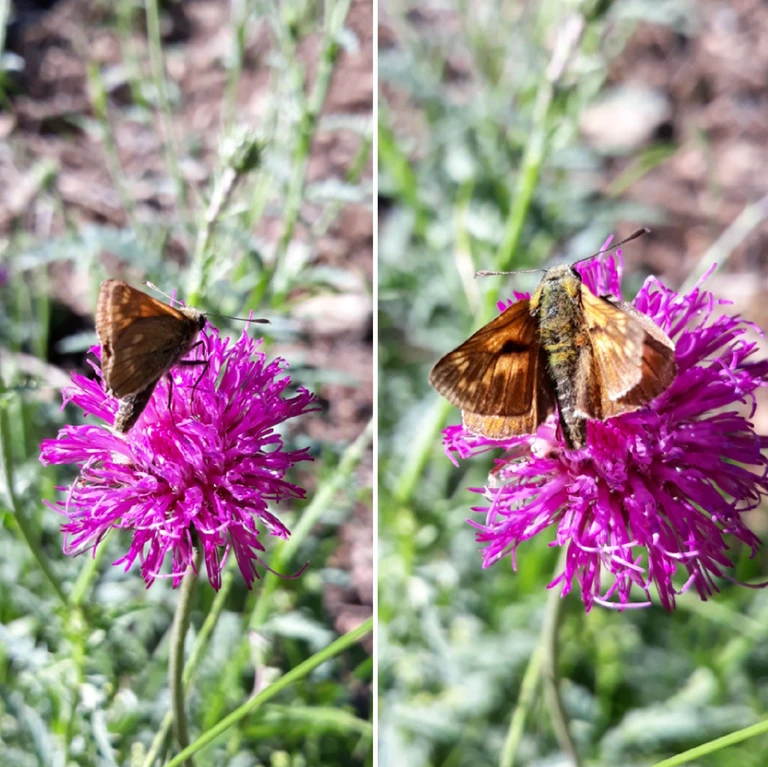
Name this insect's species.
Ochlodes sylvanus (also Ochlodes venata)
